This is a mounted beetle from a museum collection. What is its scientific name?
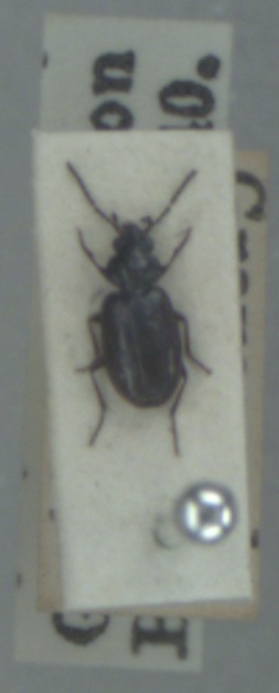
Bembidion aeneum
